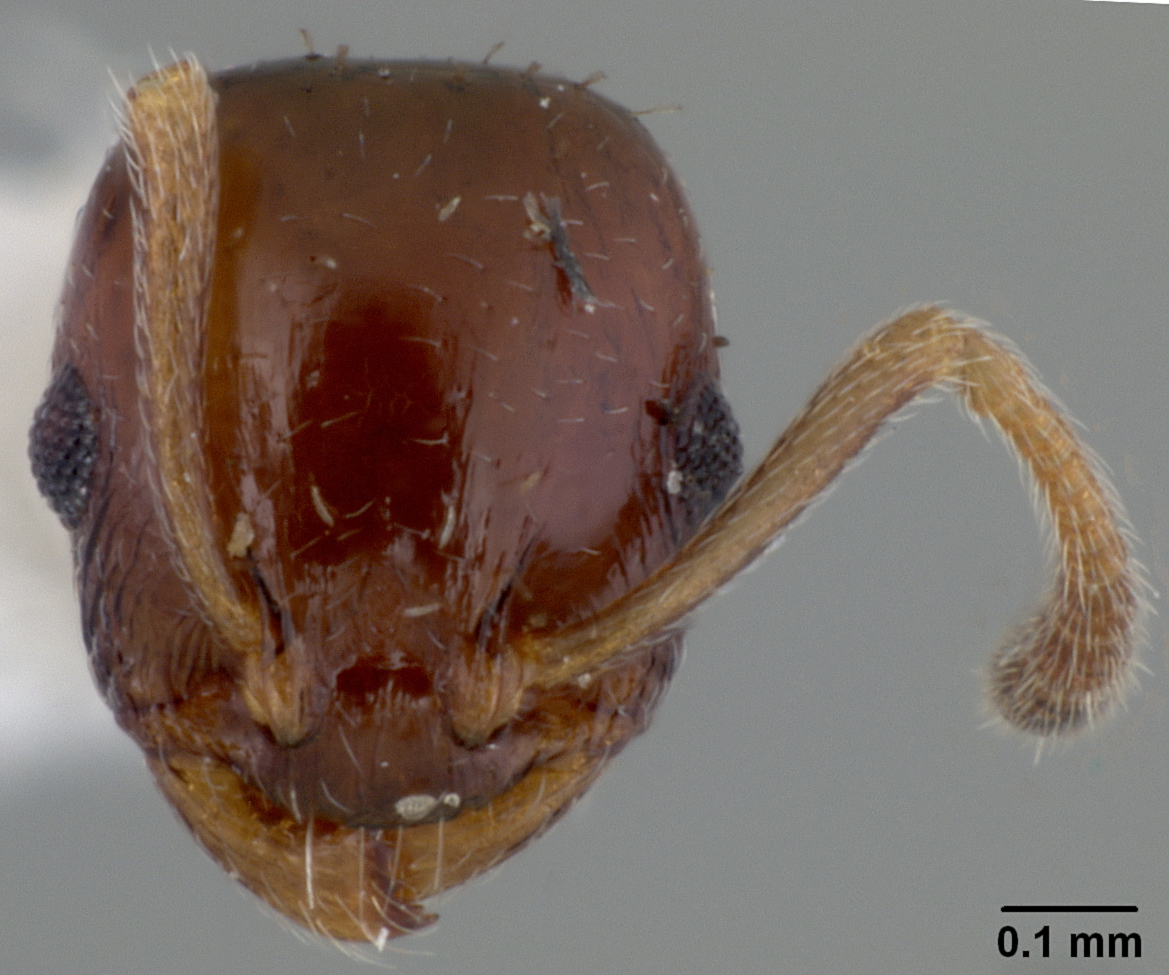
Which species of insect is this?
Leptothorax longispinosus
